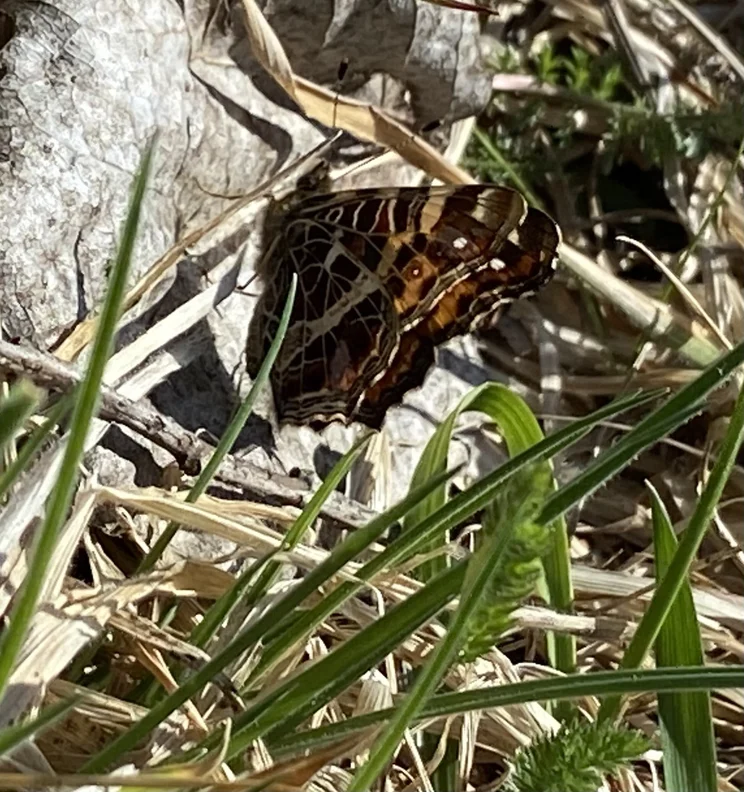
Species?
Araschnia levana
